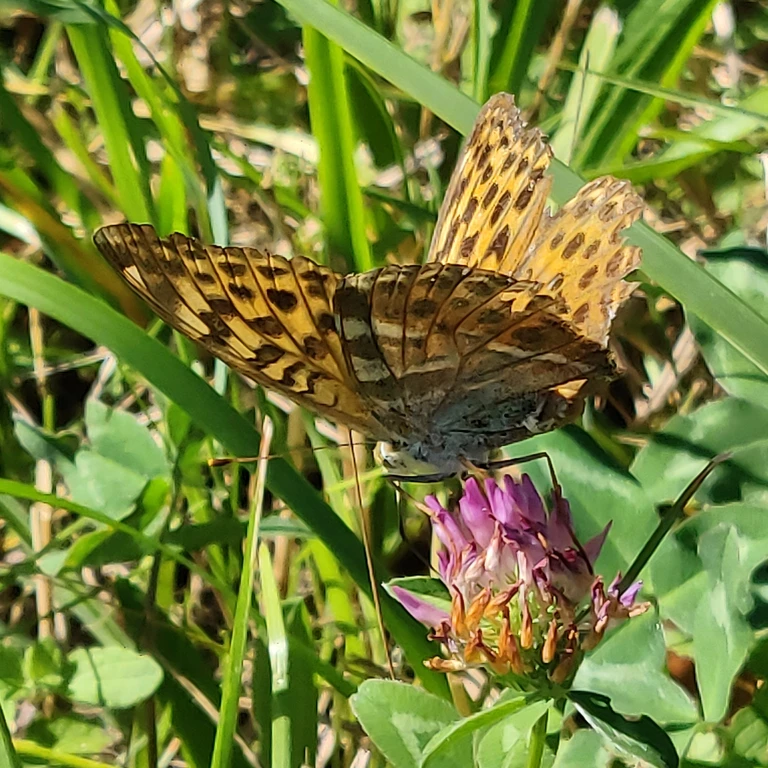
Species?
Argynnis paphia
